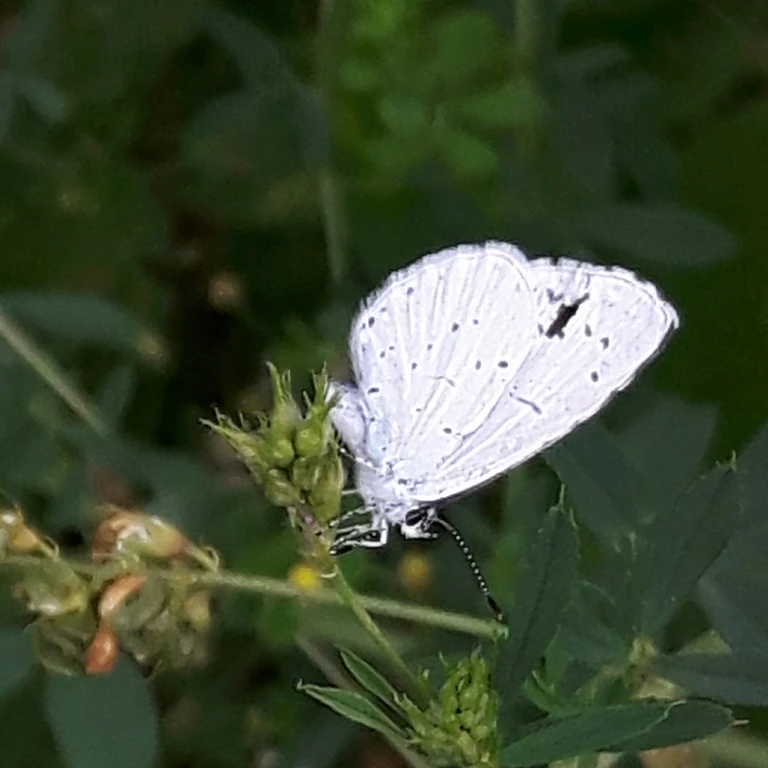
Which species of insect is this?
Celastrina argiolus
